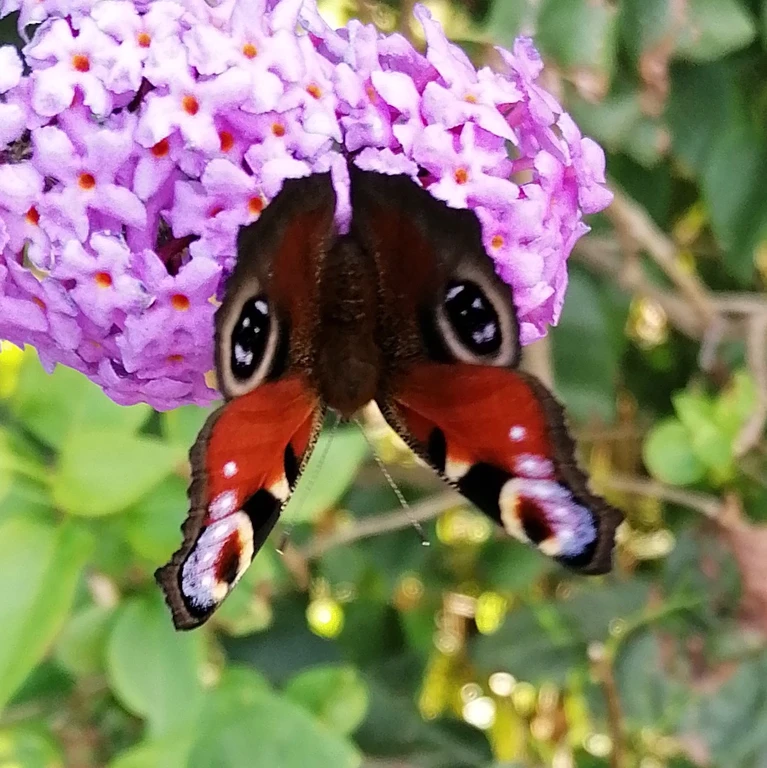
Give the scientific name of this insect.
Aglais io
